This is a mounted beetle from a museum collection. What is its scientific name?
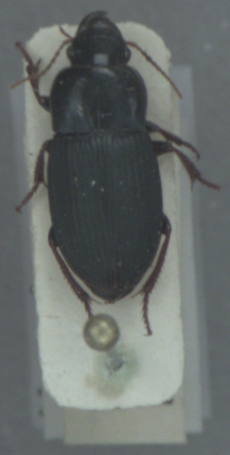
Harpalus rubripes
